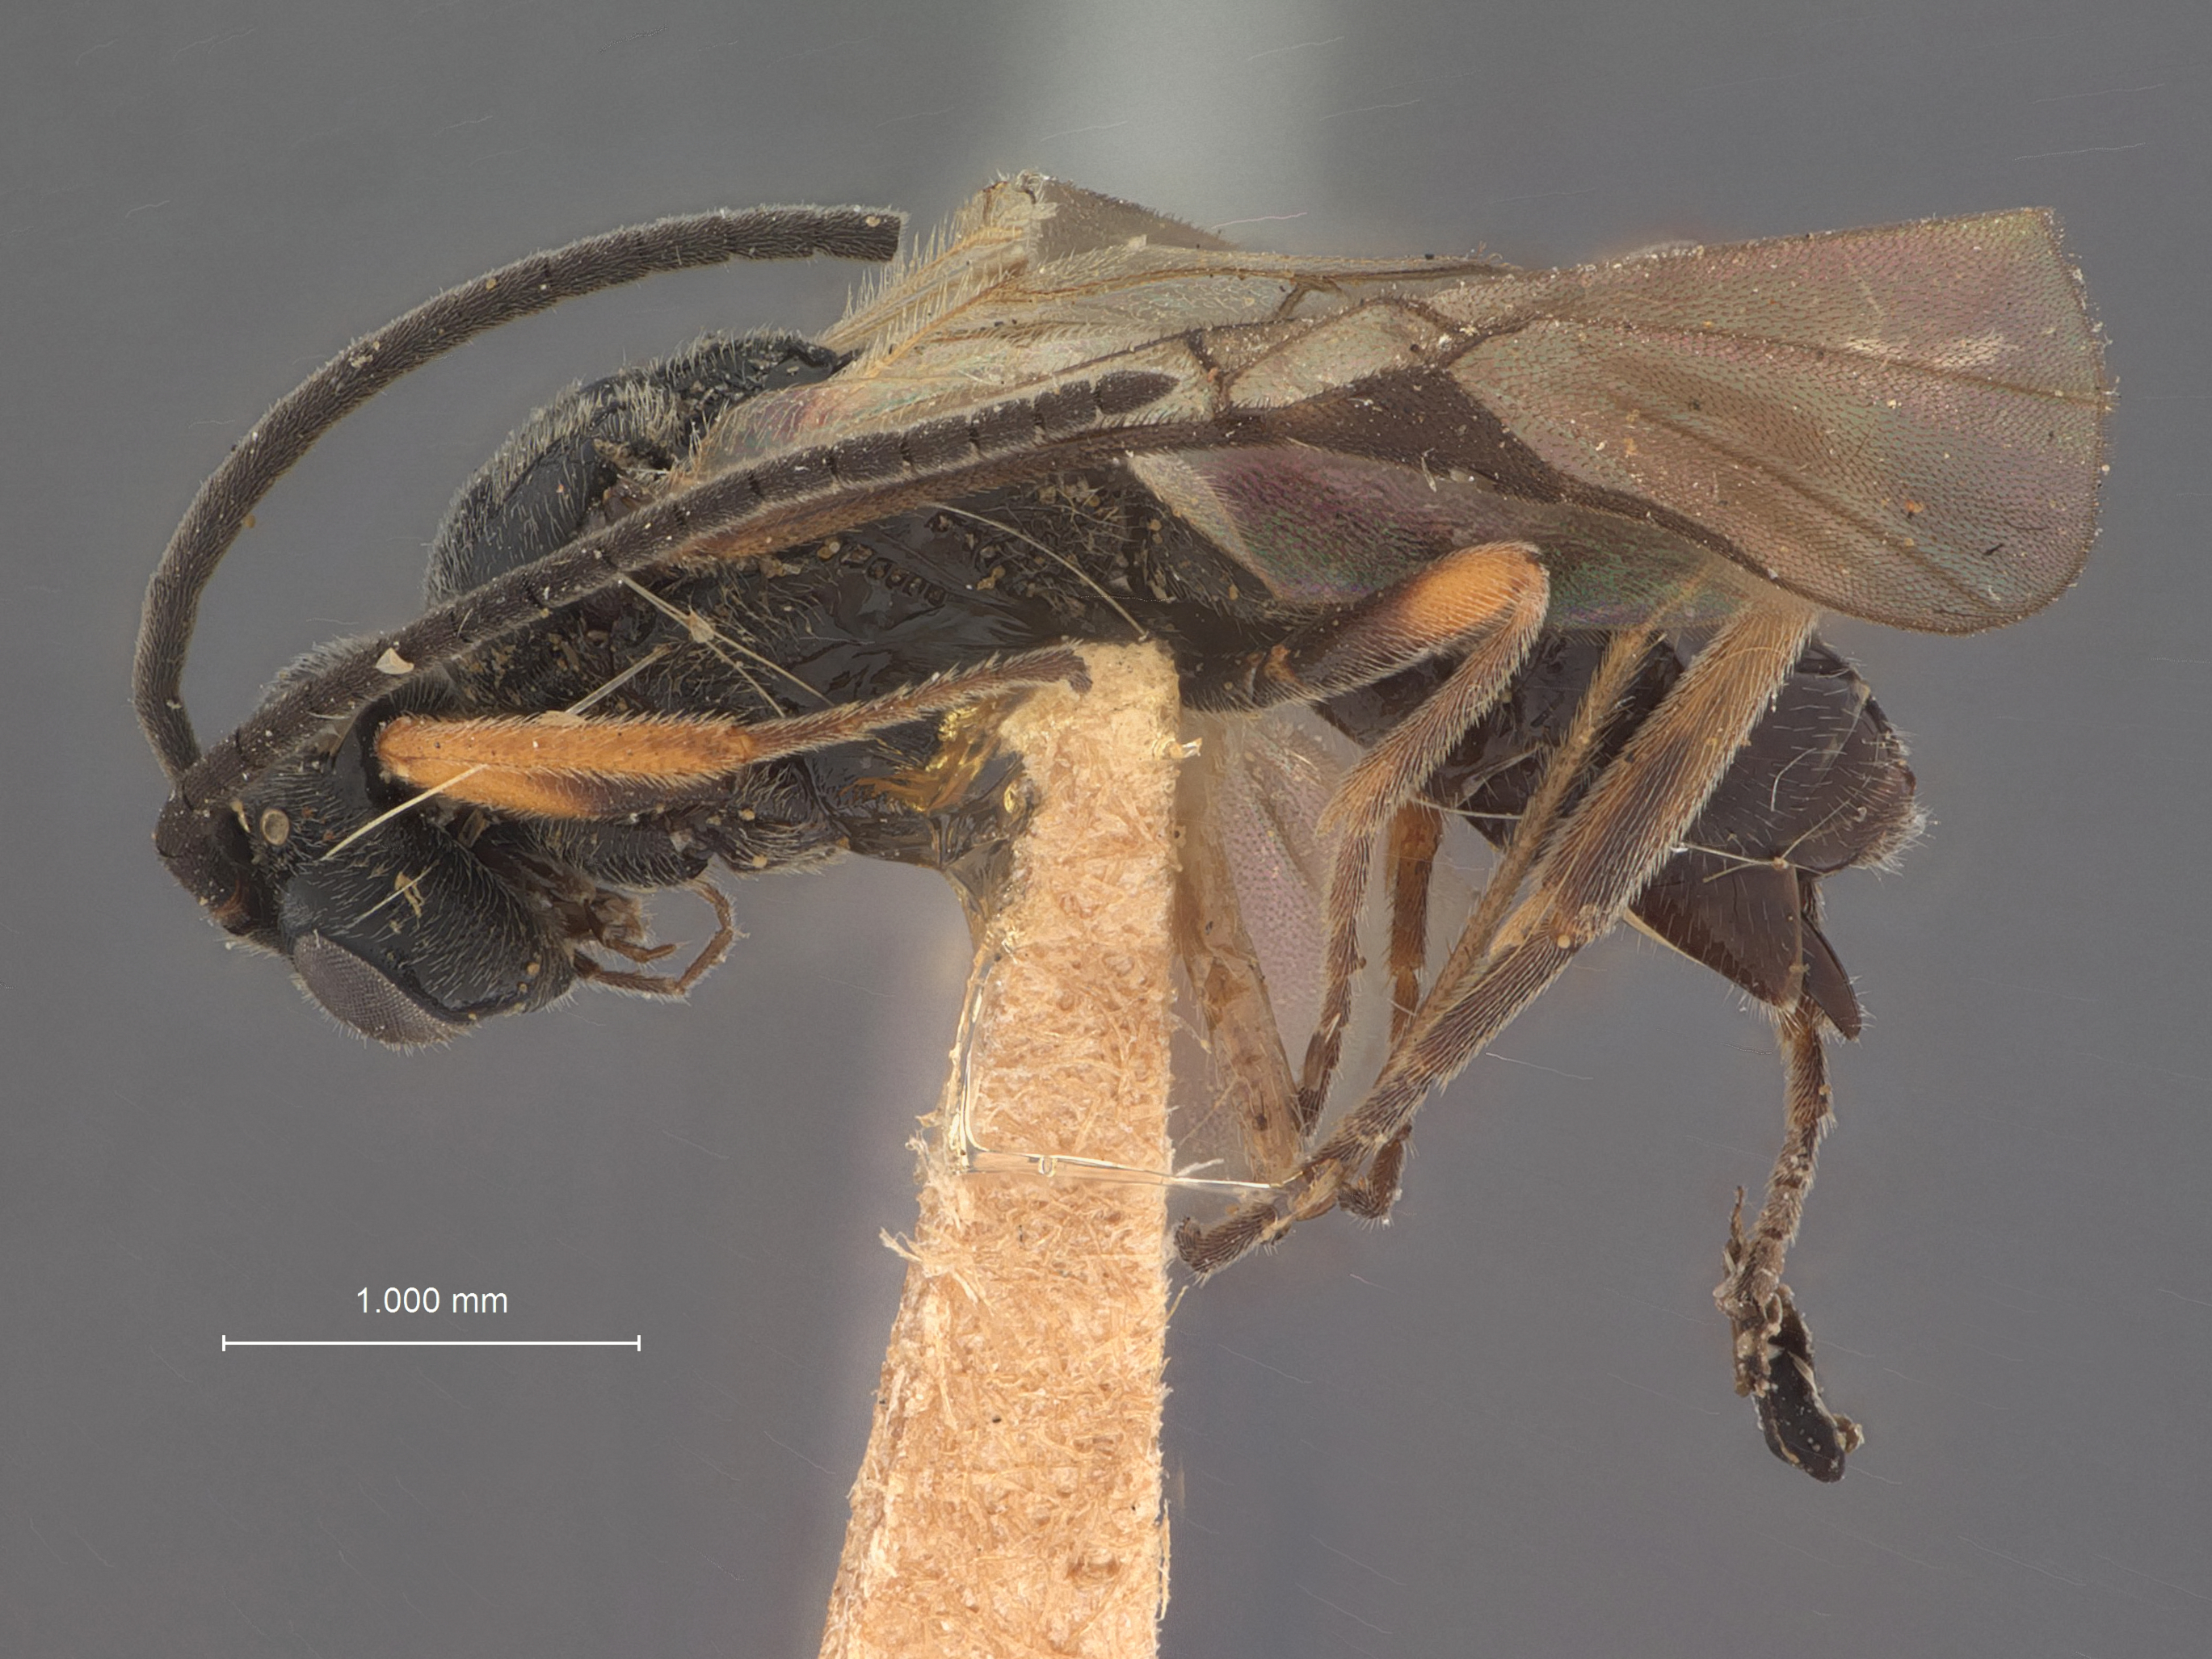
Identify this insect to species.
Microplitis nigritus
